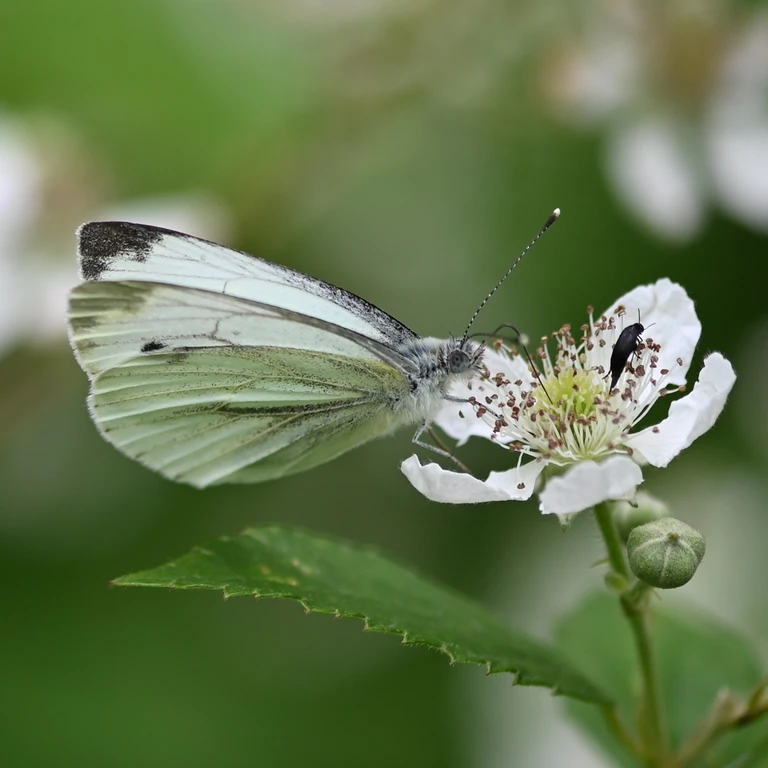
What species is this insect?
Pieris napi
